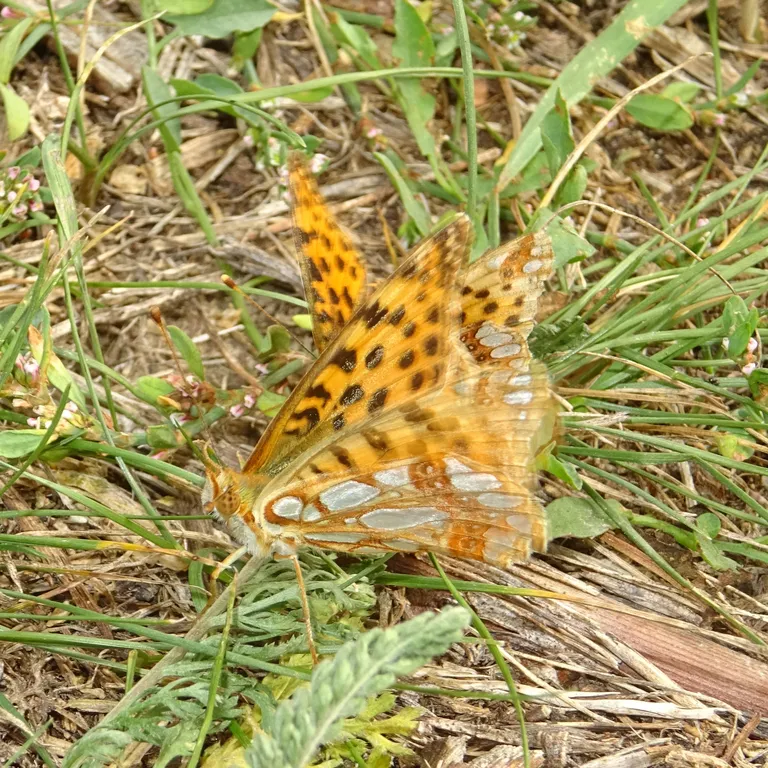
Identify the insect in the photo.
Issoria lathonia
